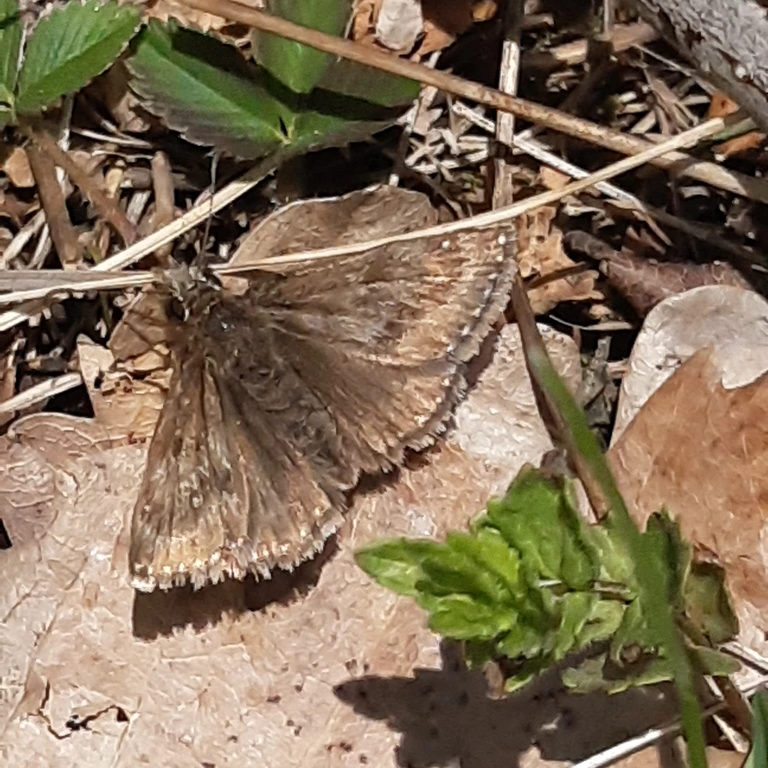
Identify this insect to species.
Erynnis tages
